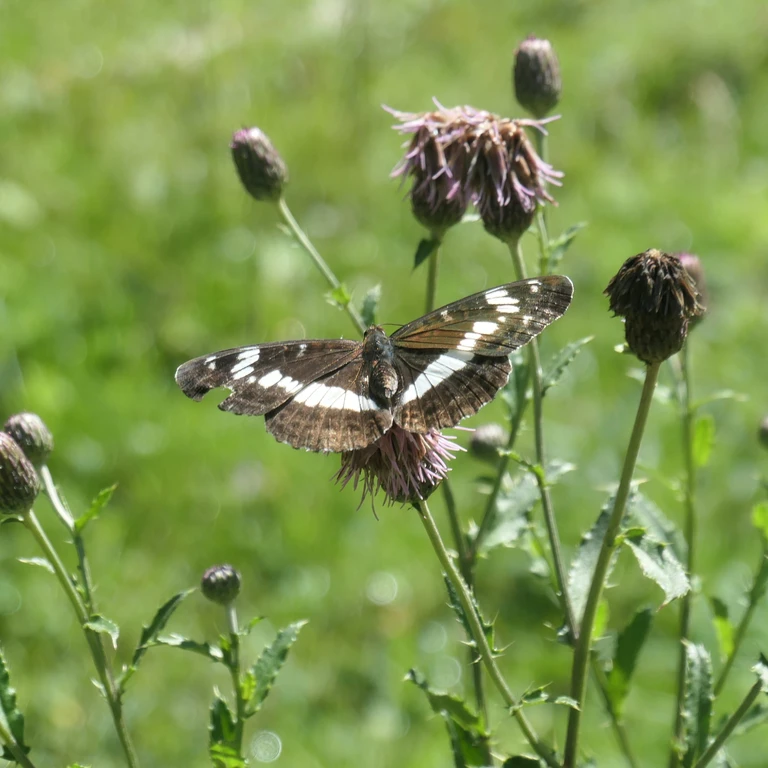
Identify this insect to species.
Limenitis camilla (also Ladoga camilla)
